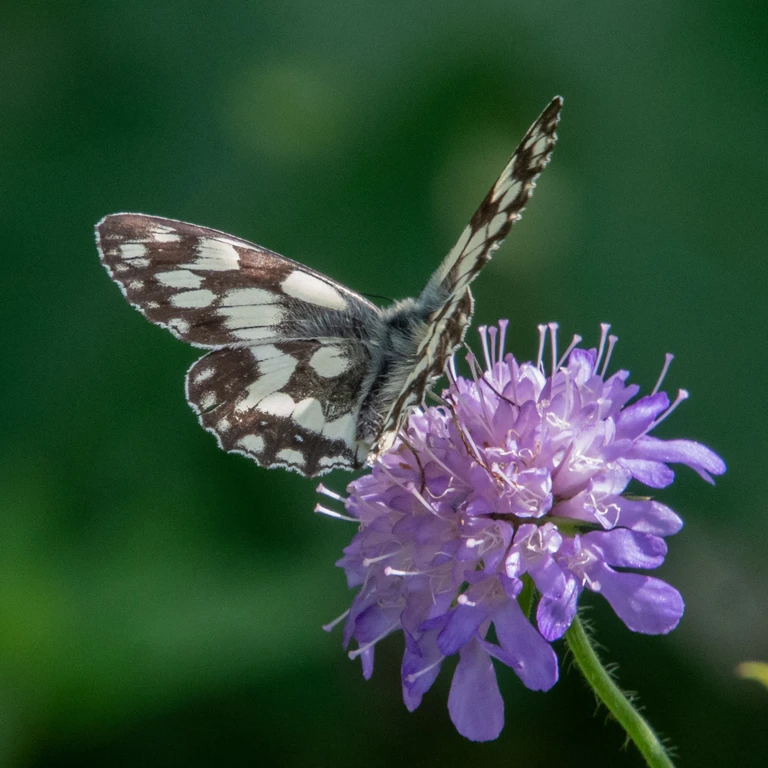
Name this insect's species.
Melanargia galathea
